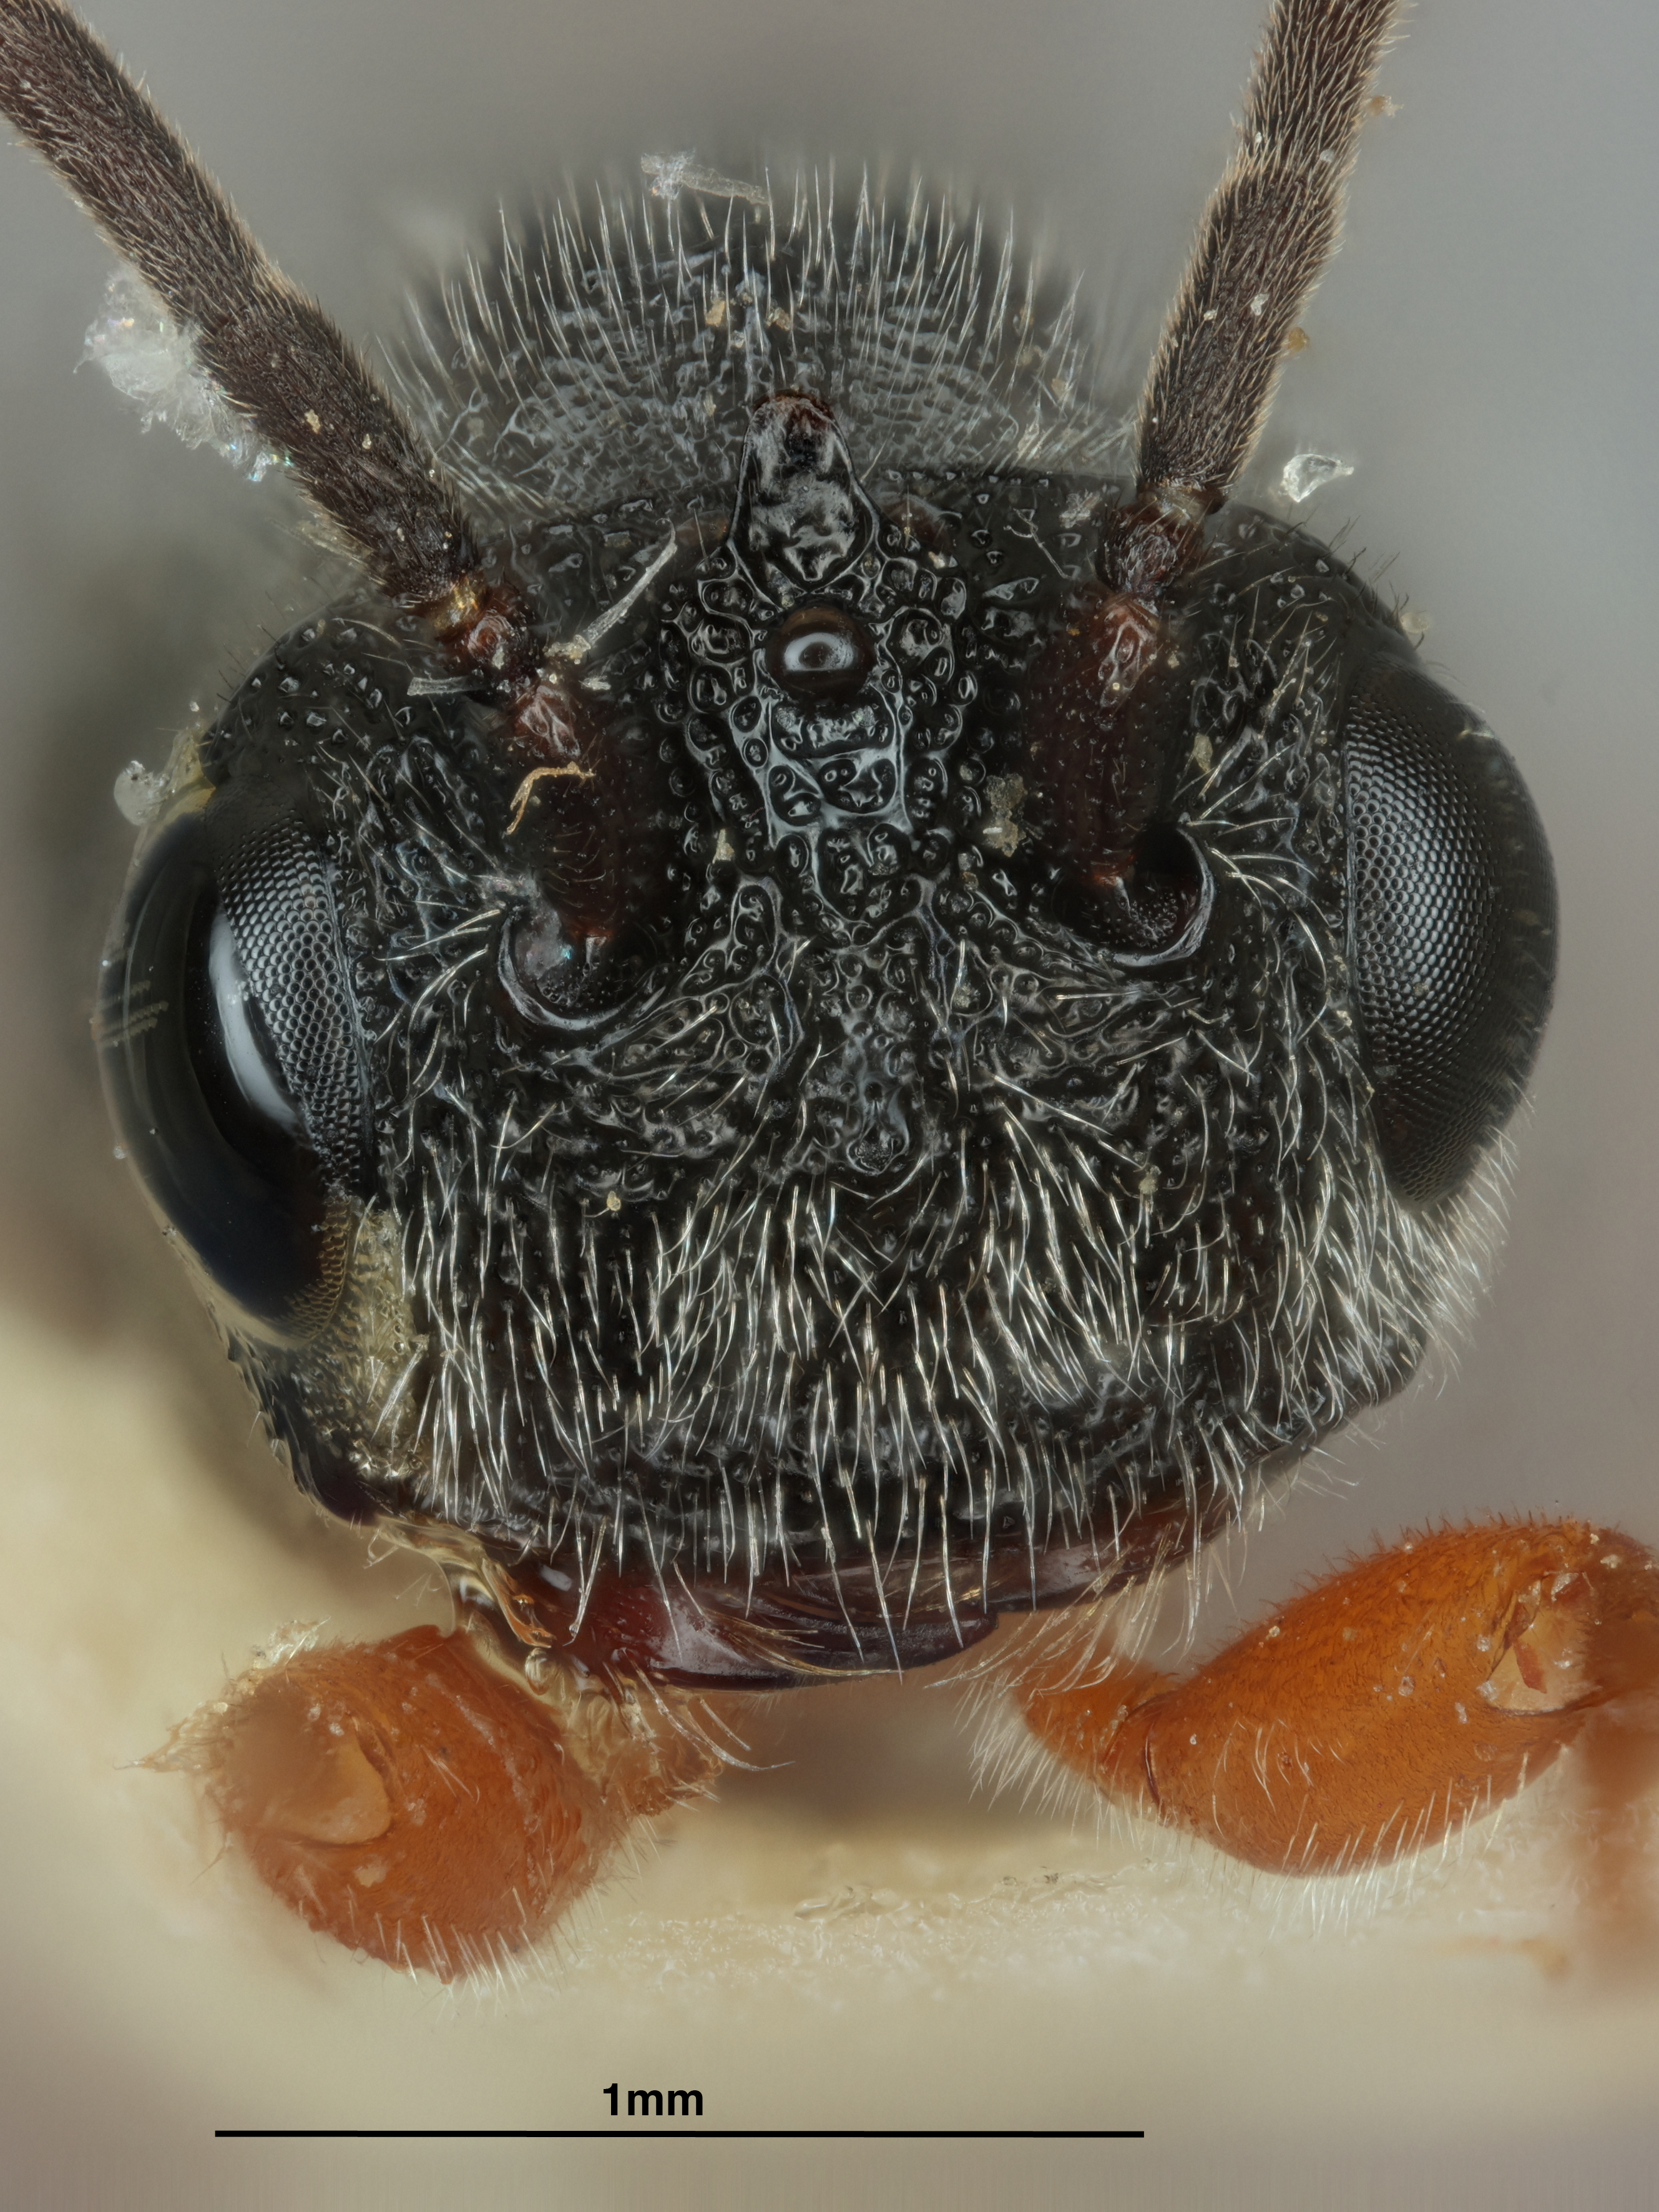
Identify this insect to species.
Urosigalphus curculionis
